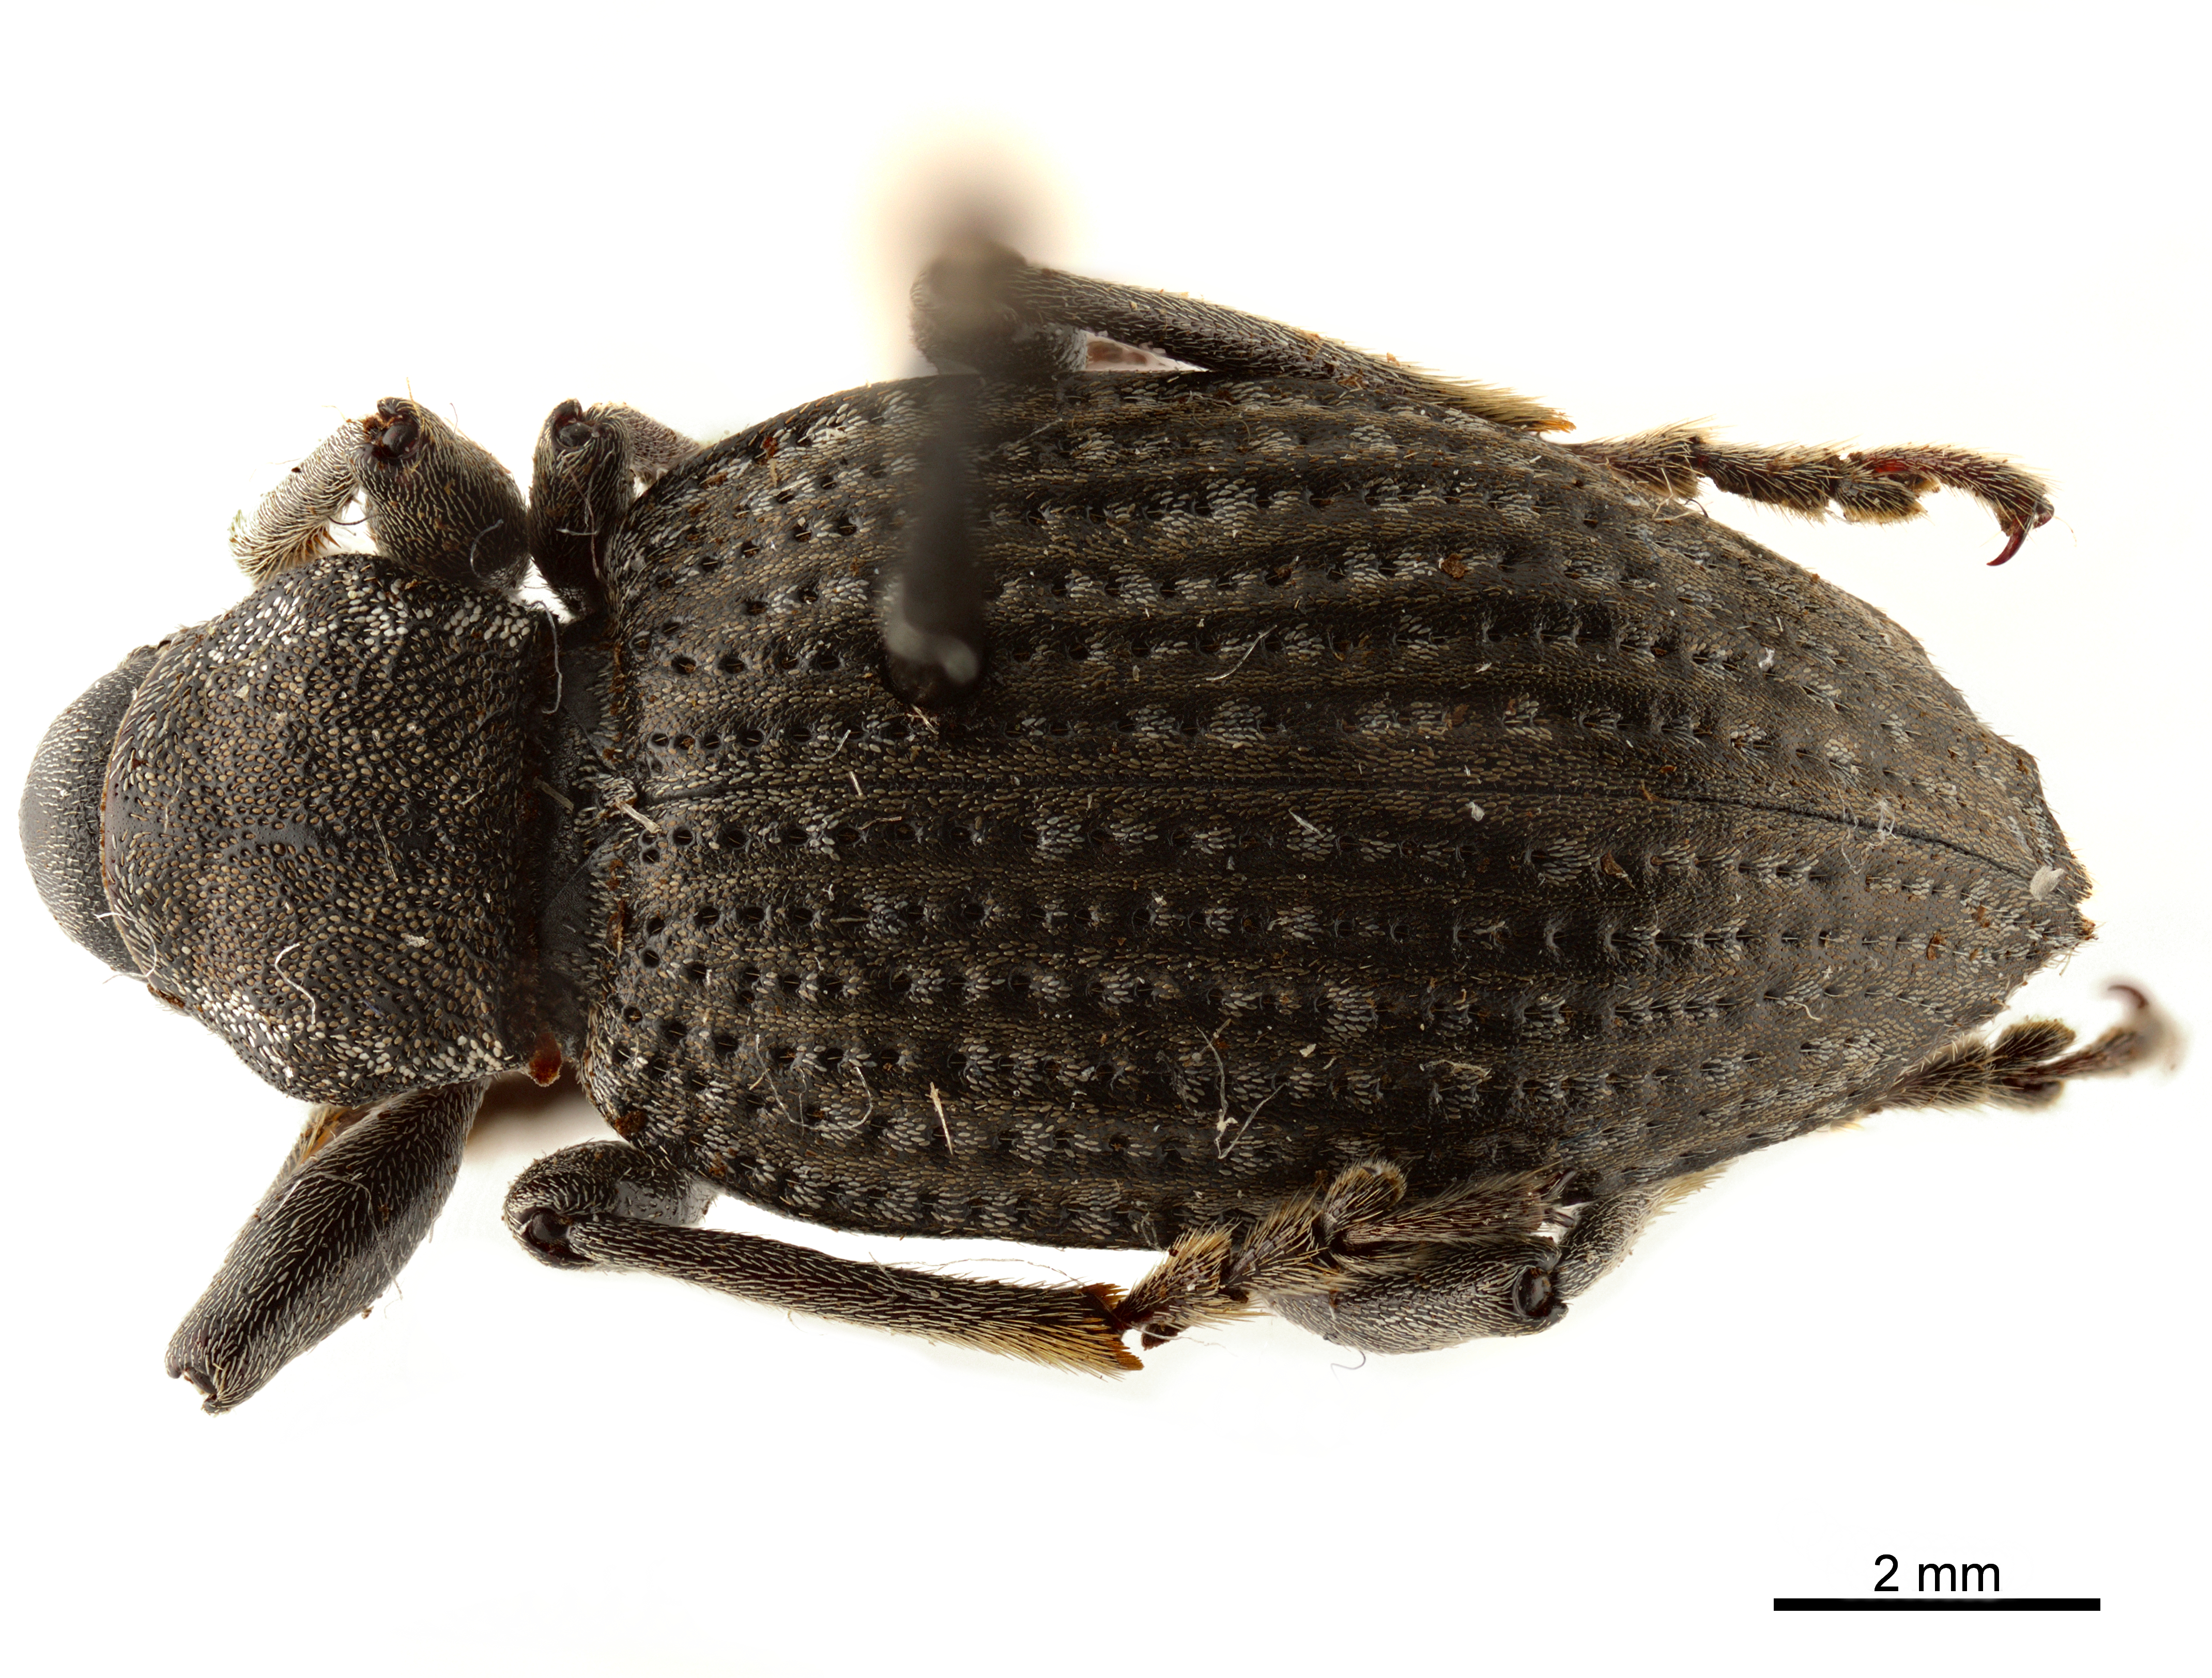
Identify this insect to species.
Cylydrorhinus costatus
